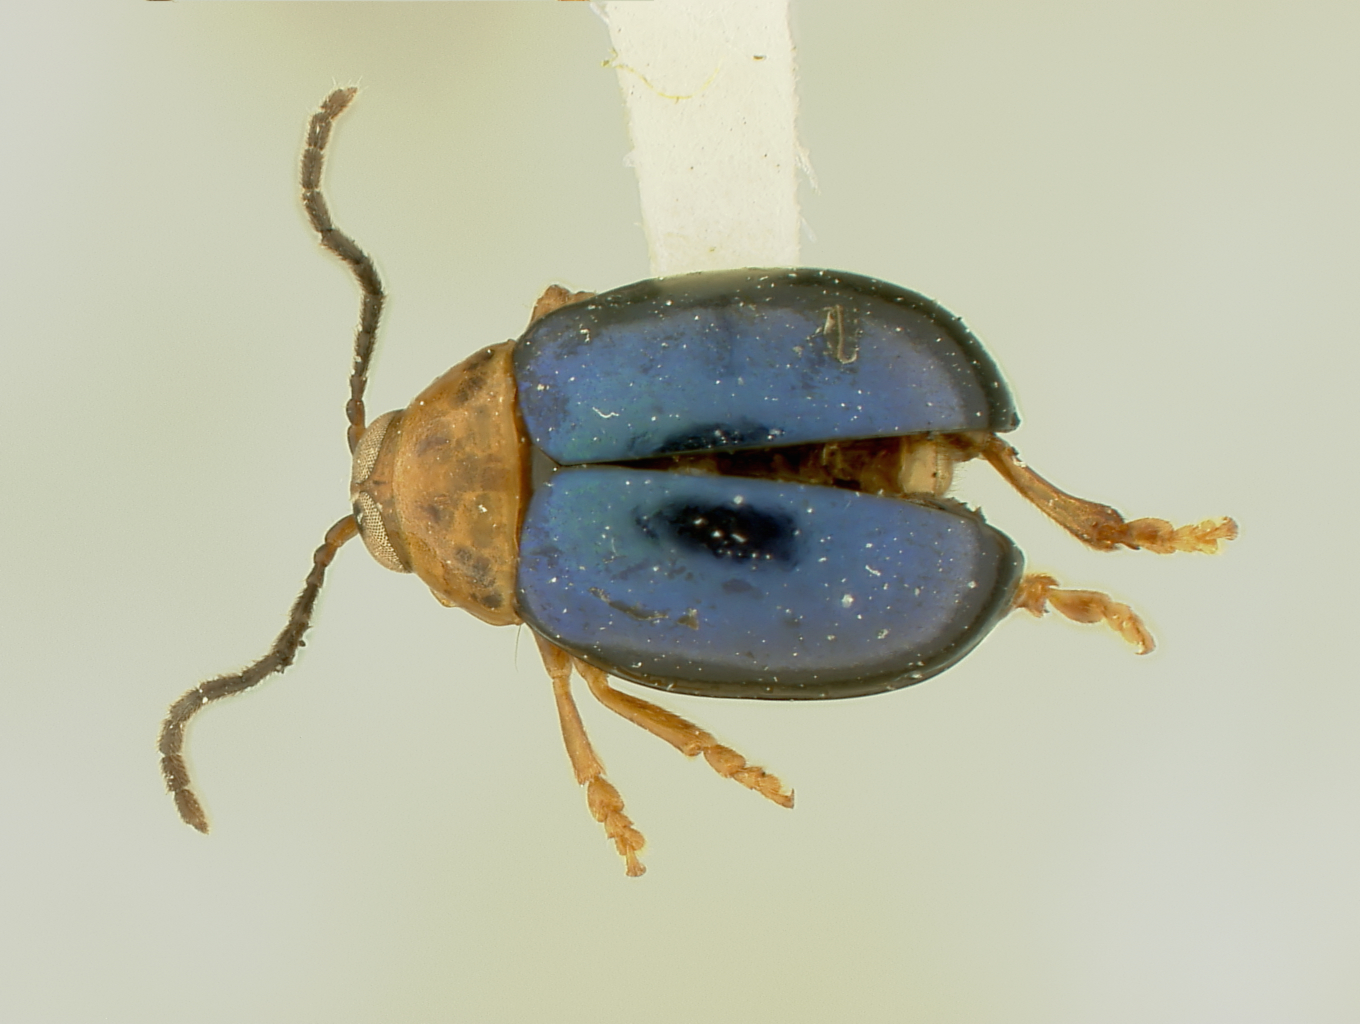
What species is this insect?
Megistops coeruleipennis
